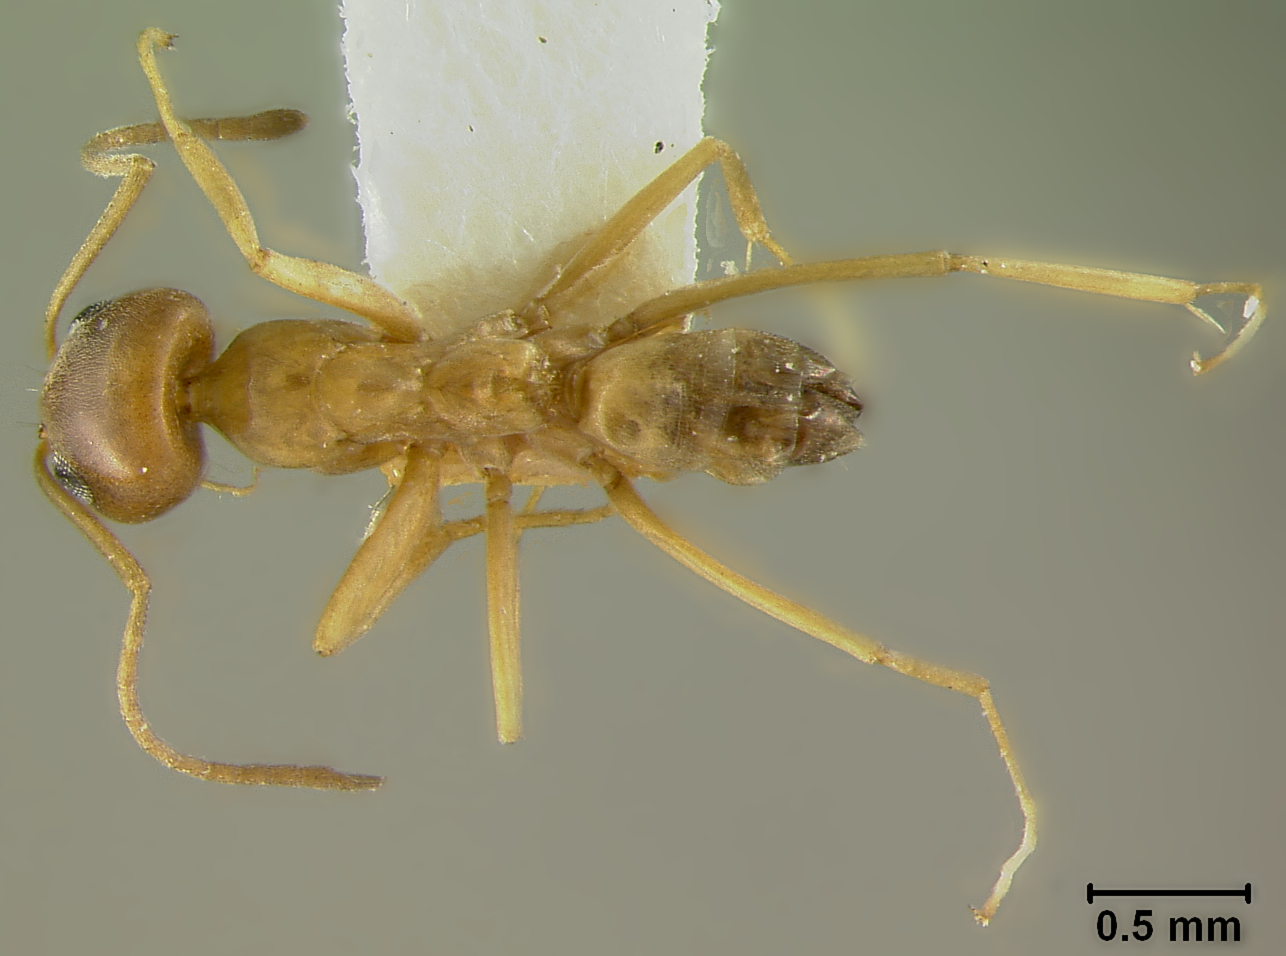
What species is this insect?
Dorymyrmex flavus
